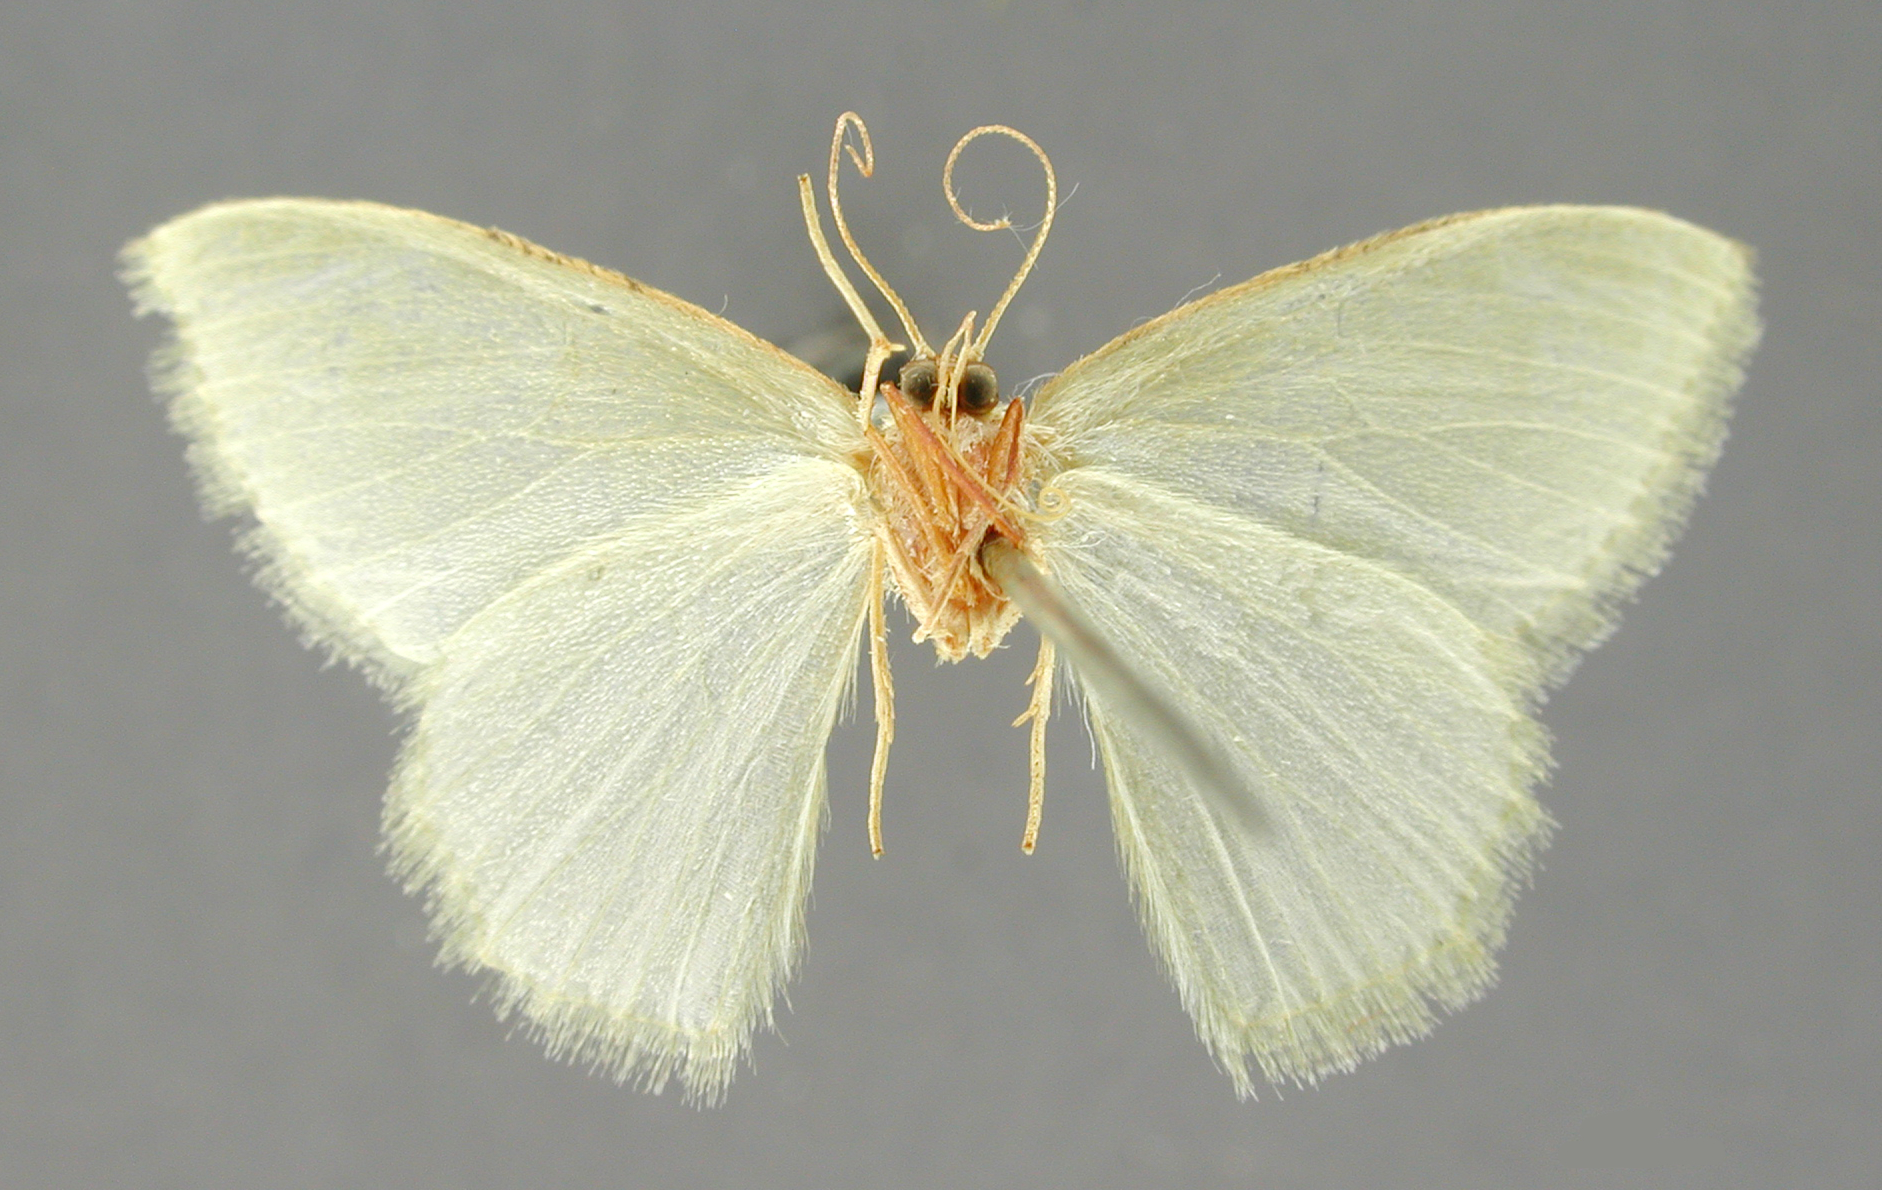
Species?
Nemoria masonaria
